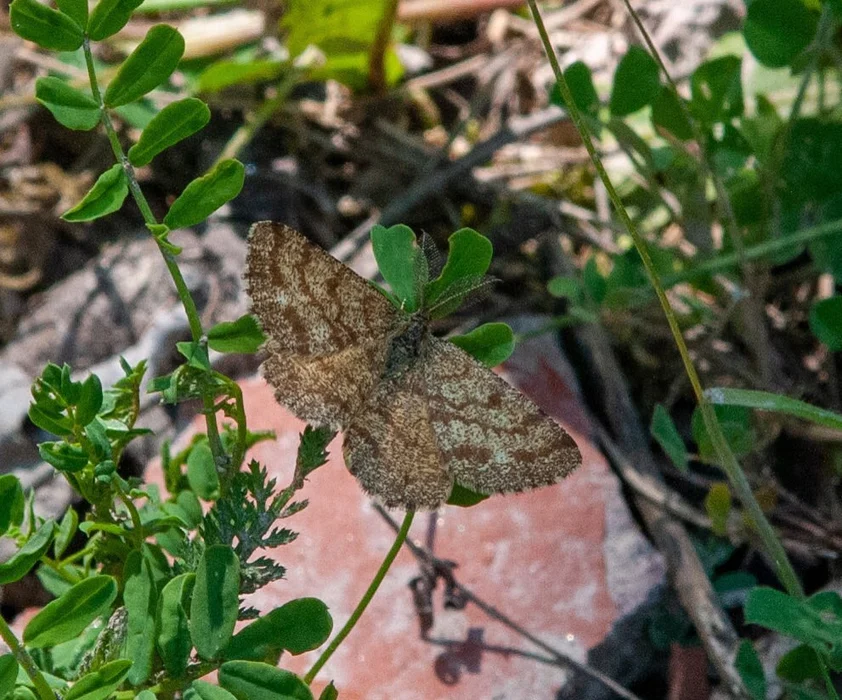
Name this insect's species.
Ematurga atomaria
